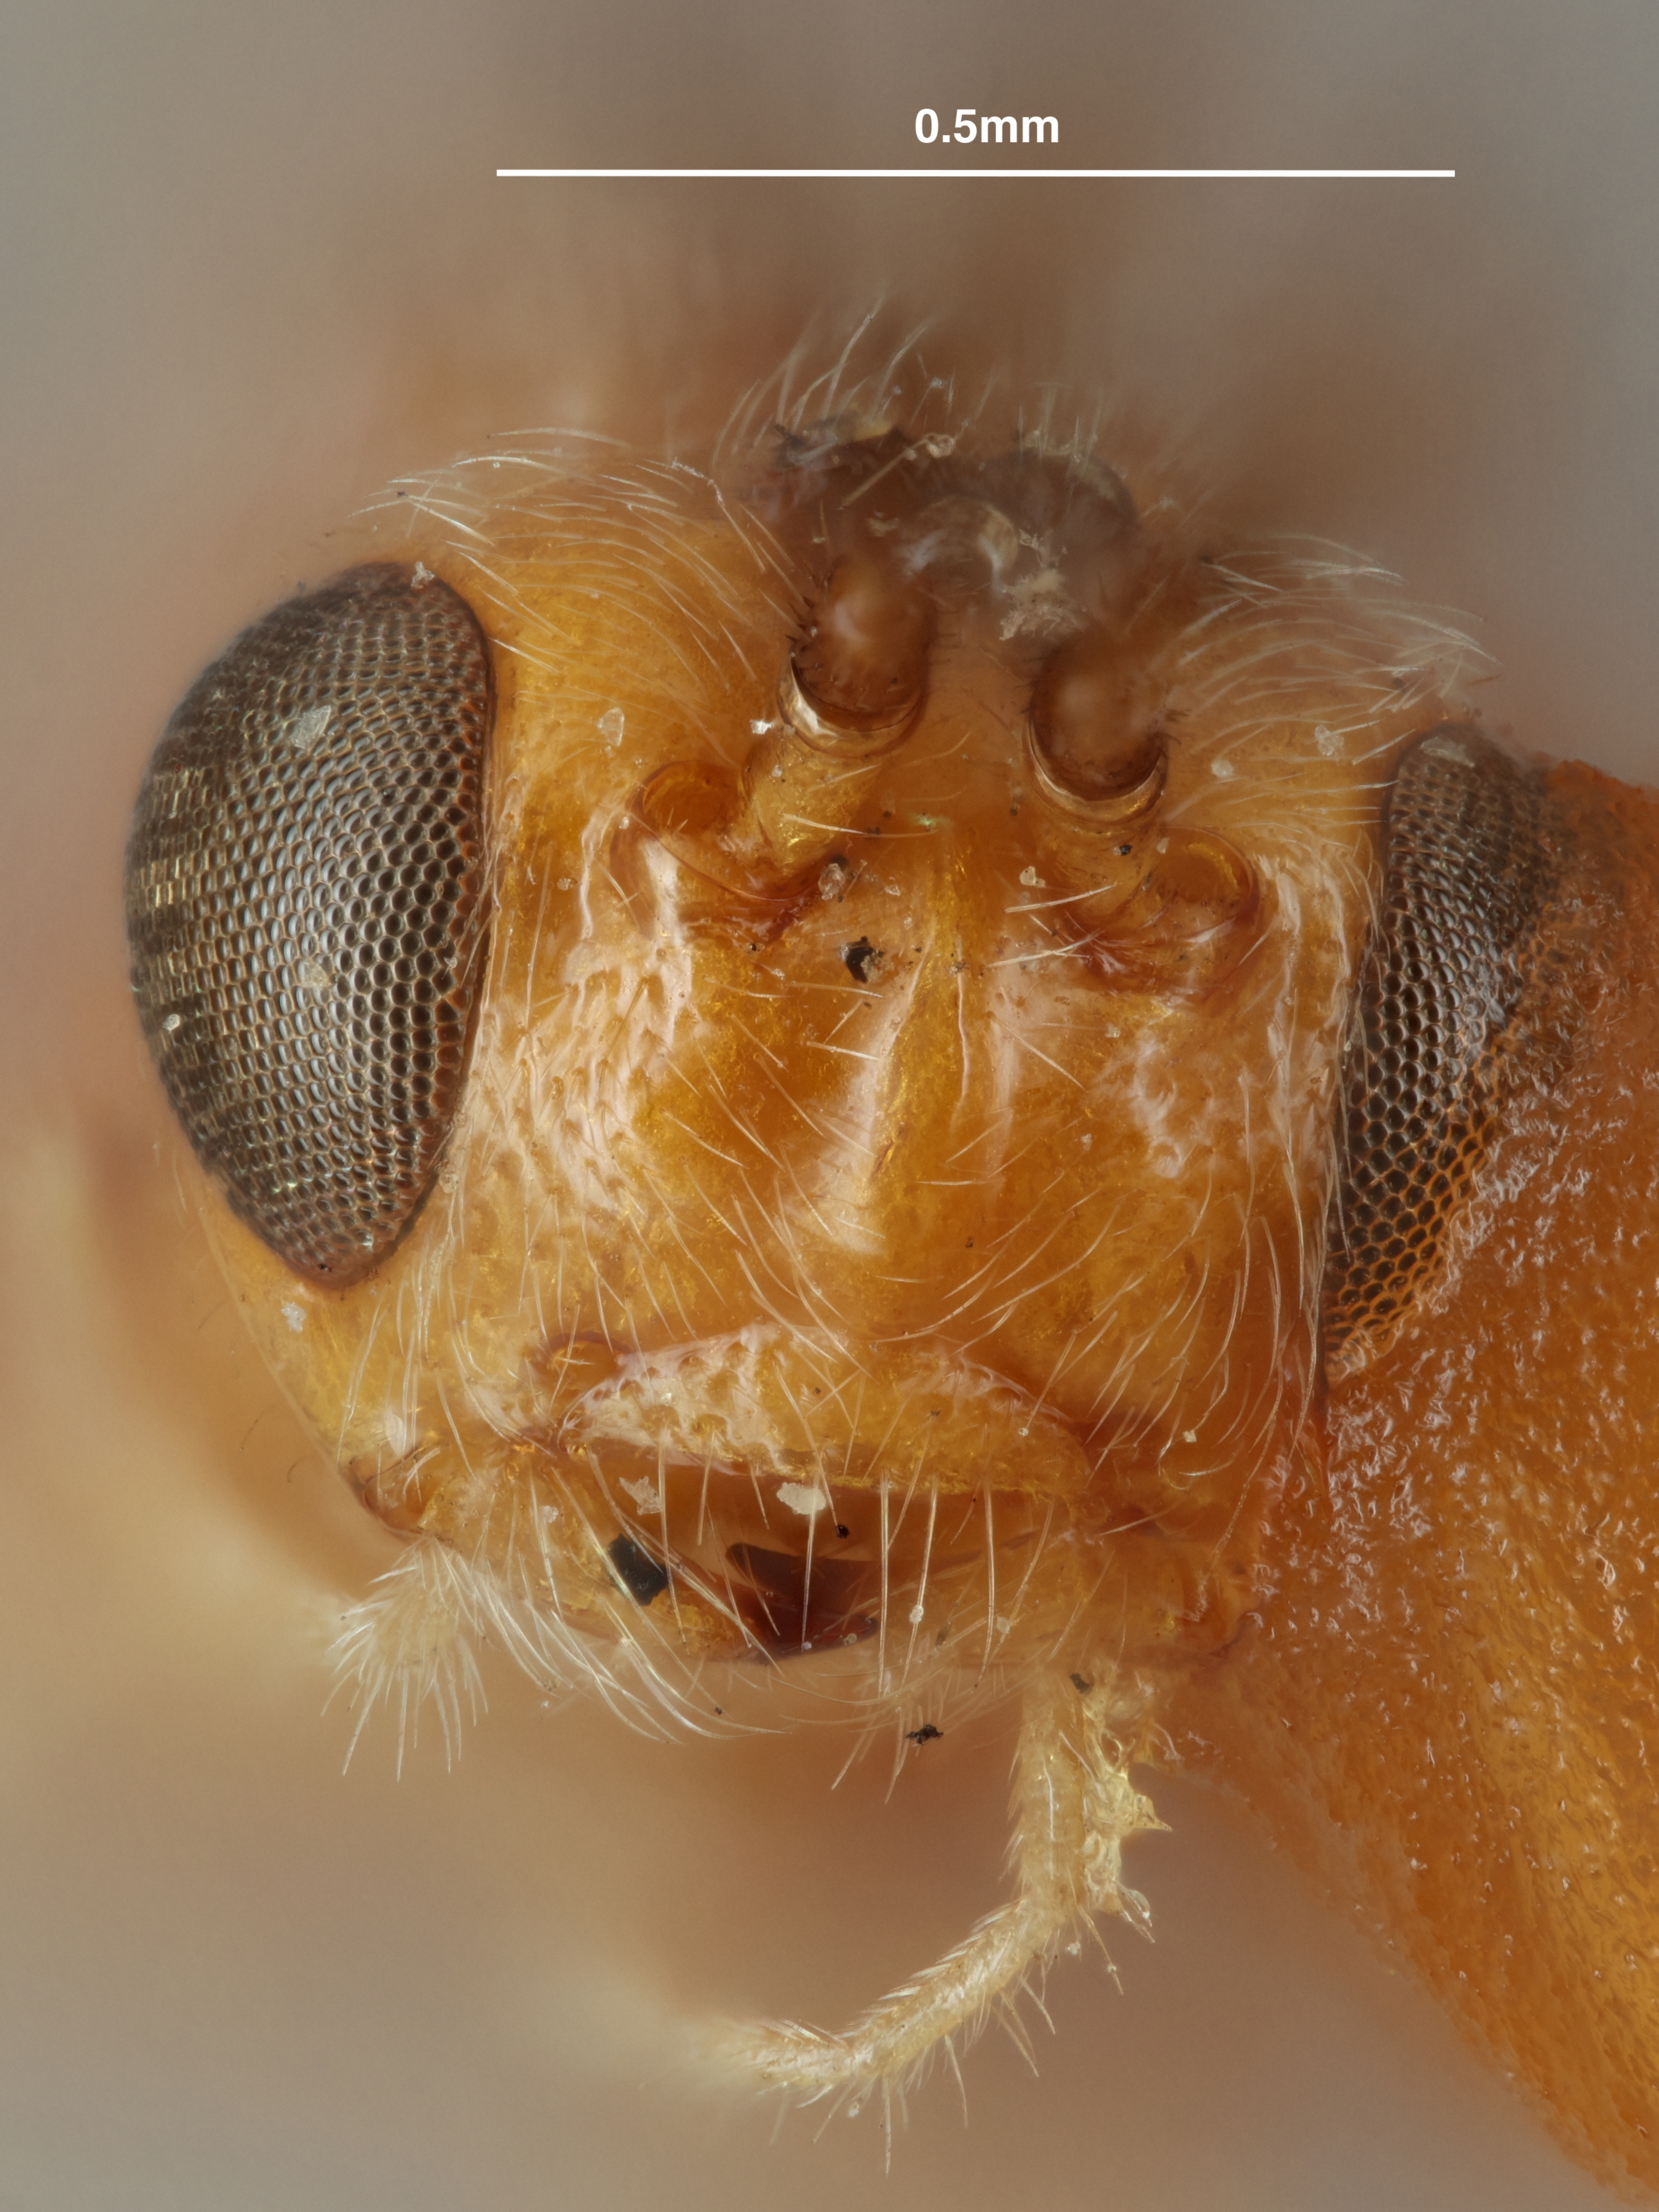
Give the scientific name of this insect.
Opius richmondi
